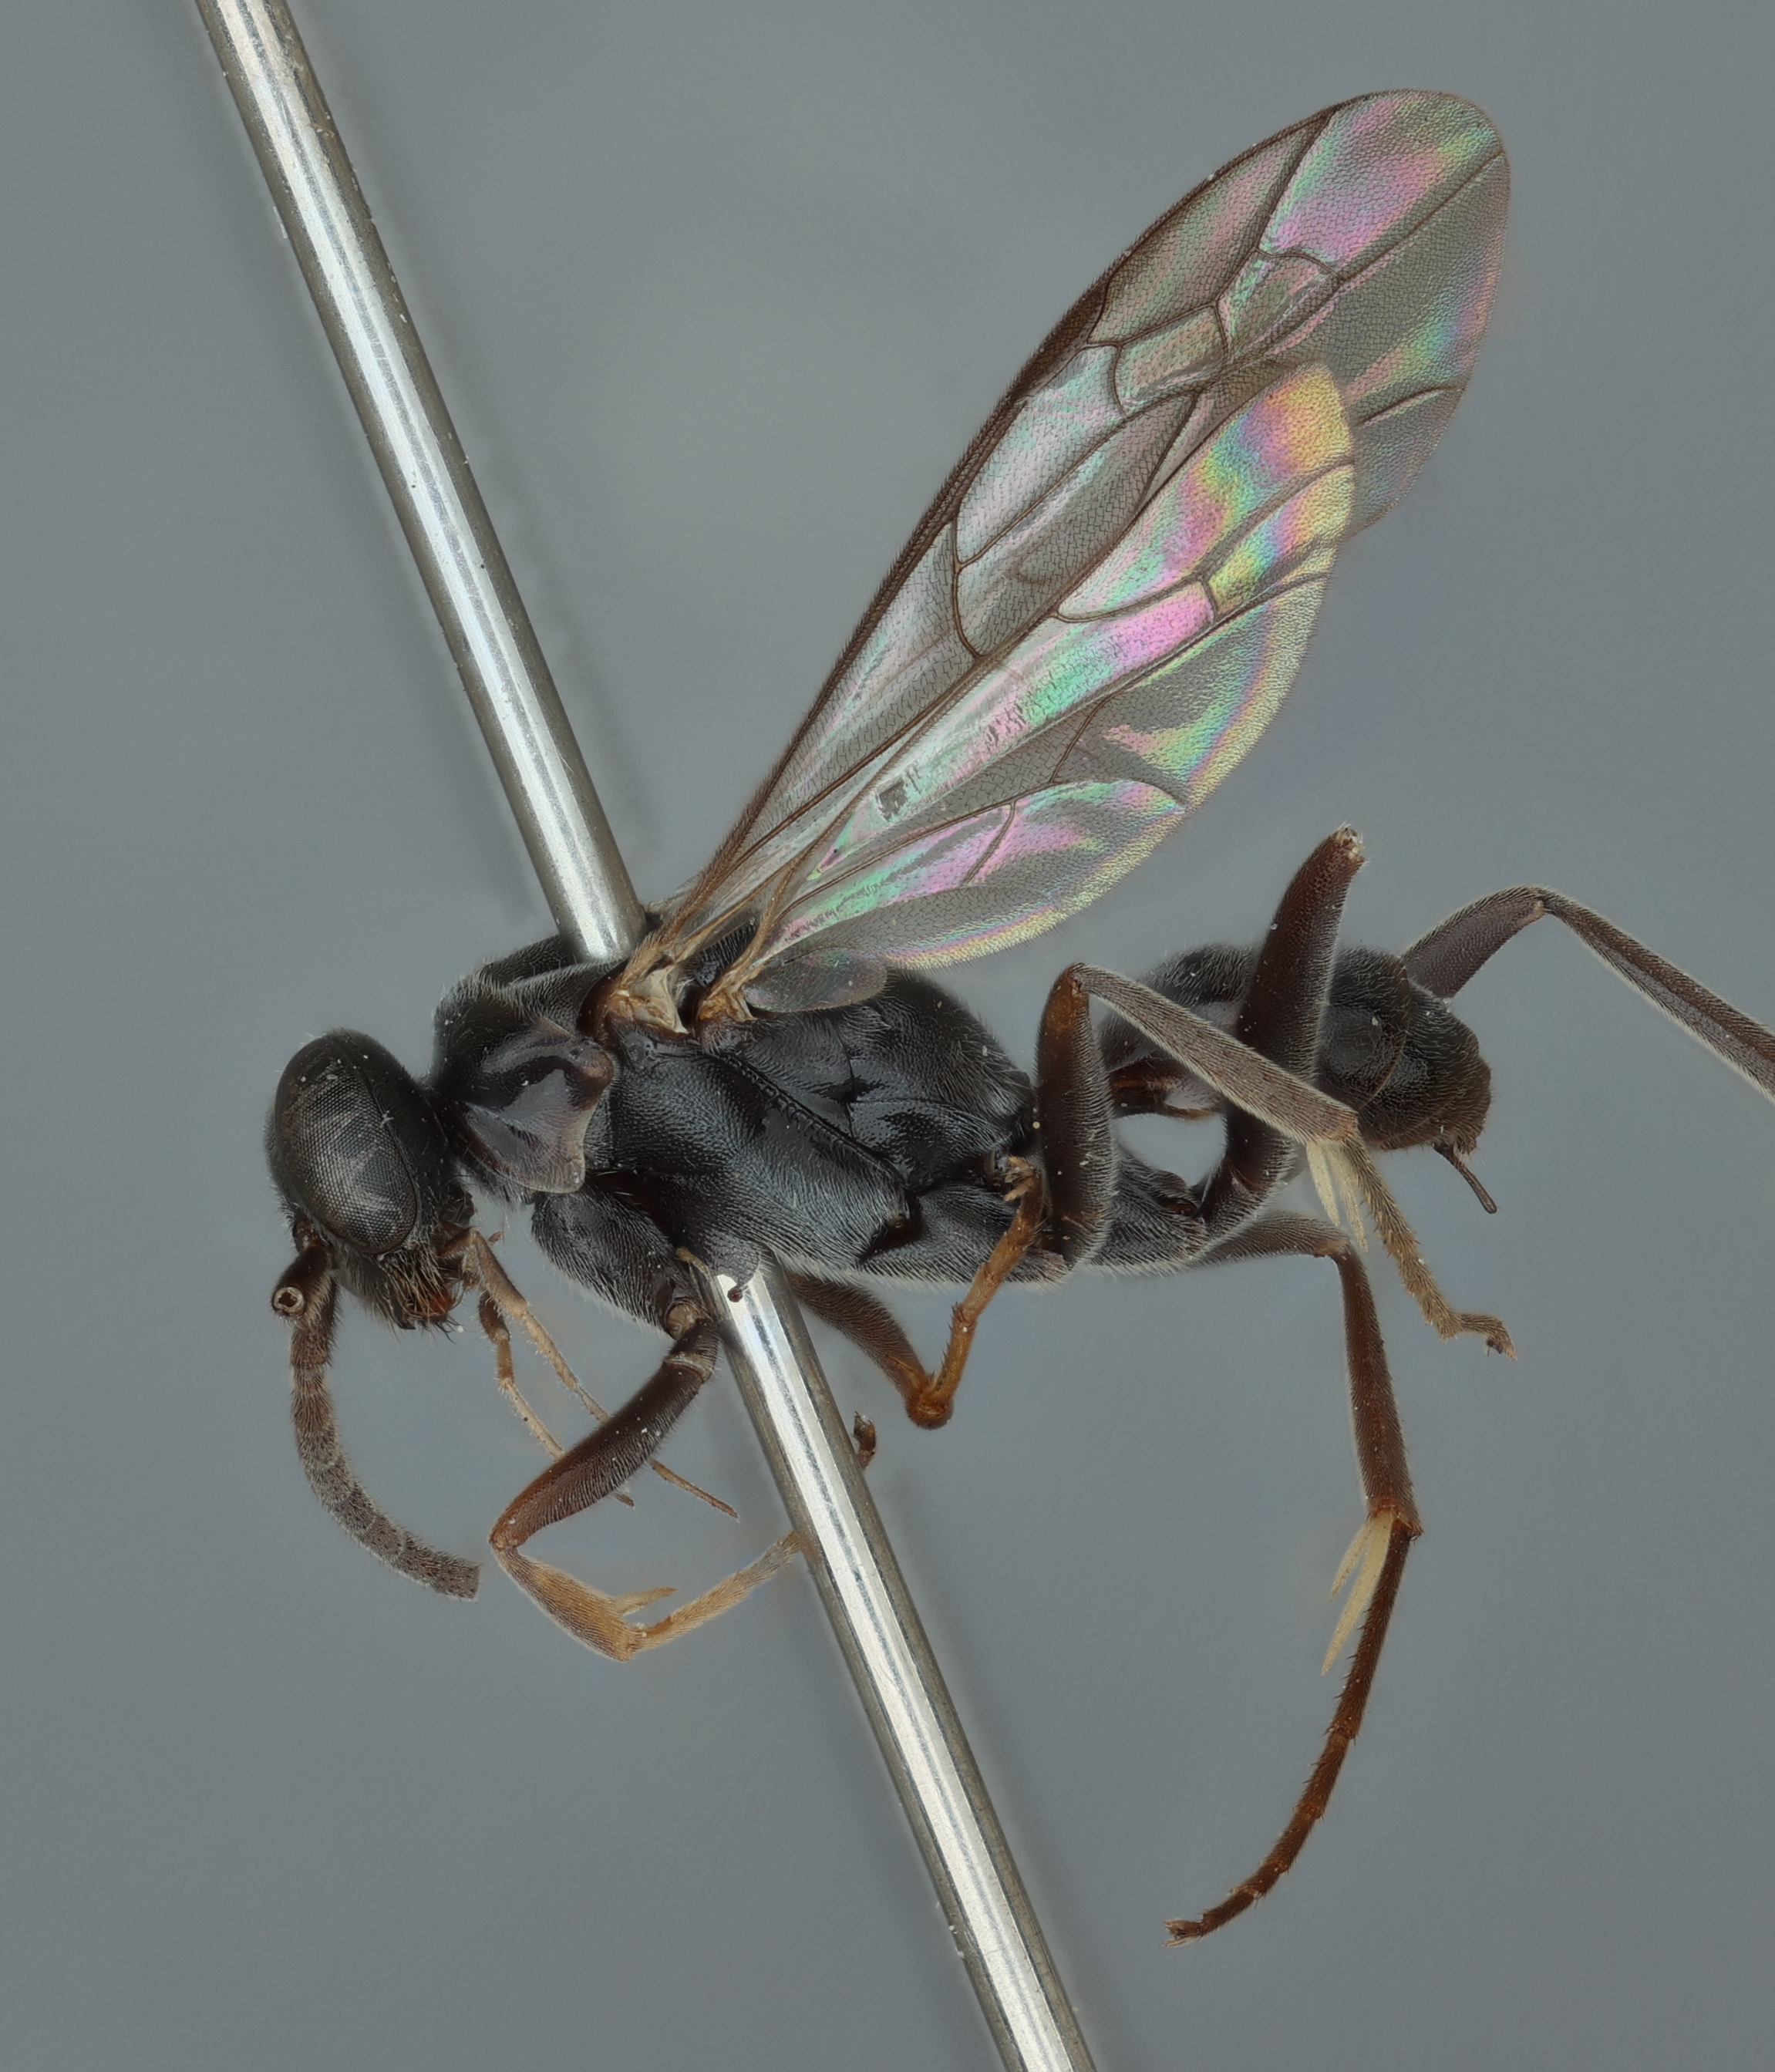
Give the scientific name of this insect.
Minagenia pempuchiensis
